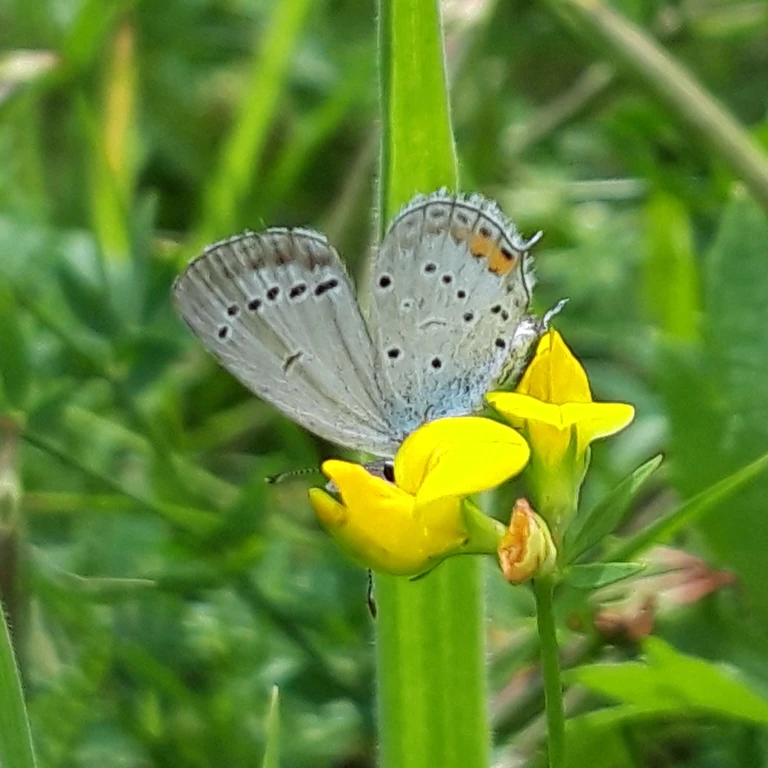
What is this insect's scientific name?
Cupido argiades (also Elkalyce argiades)
